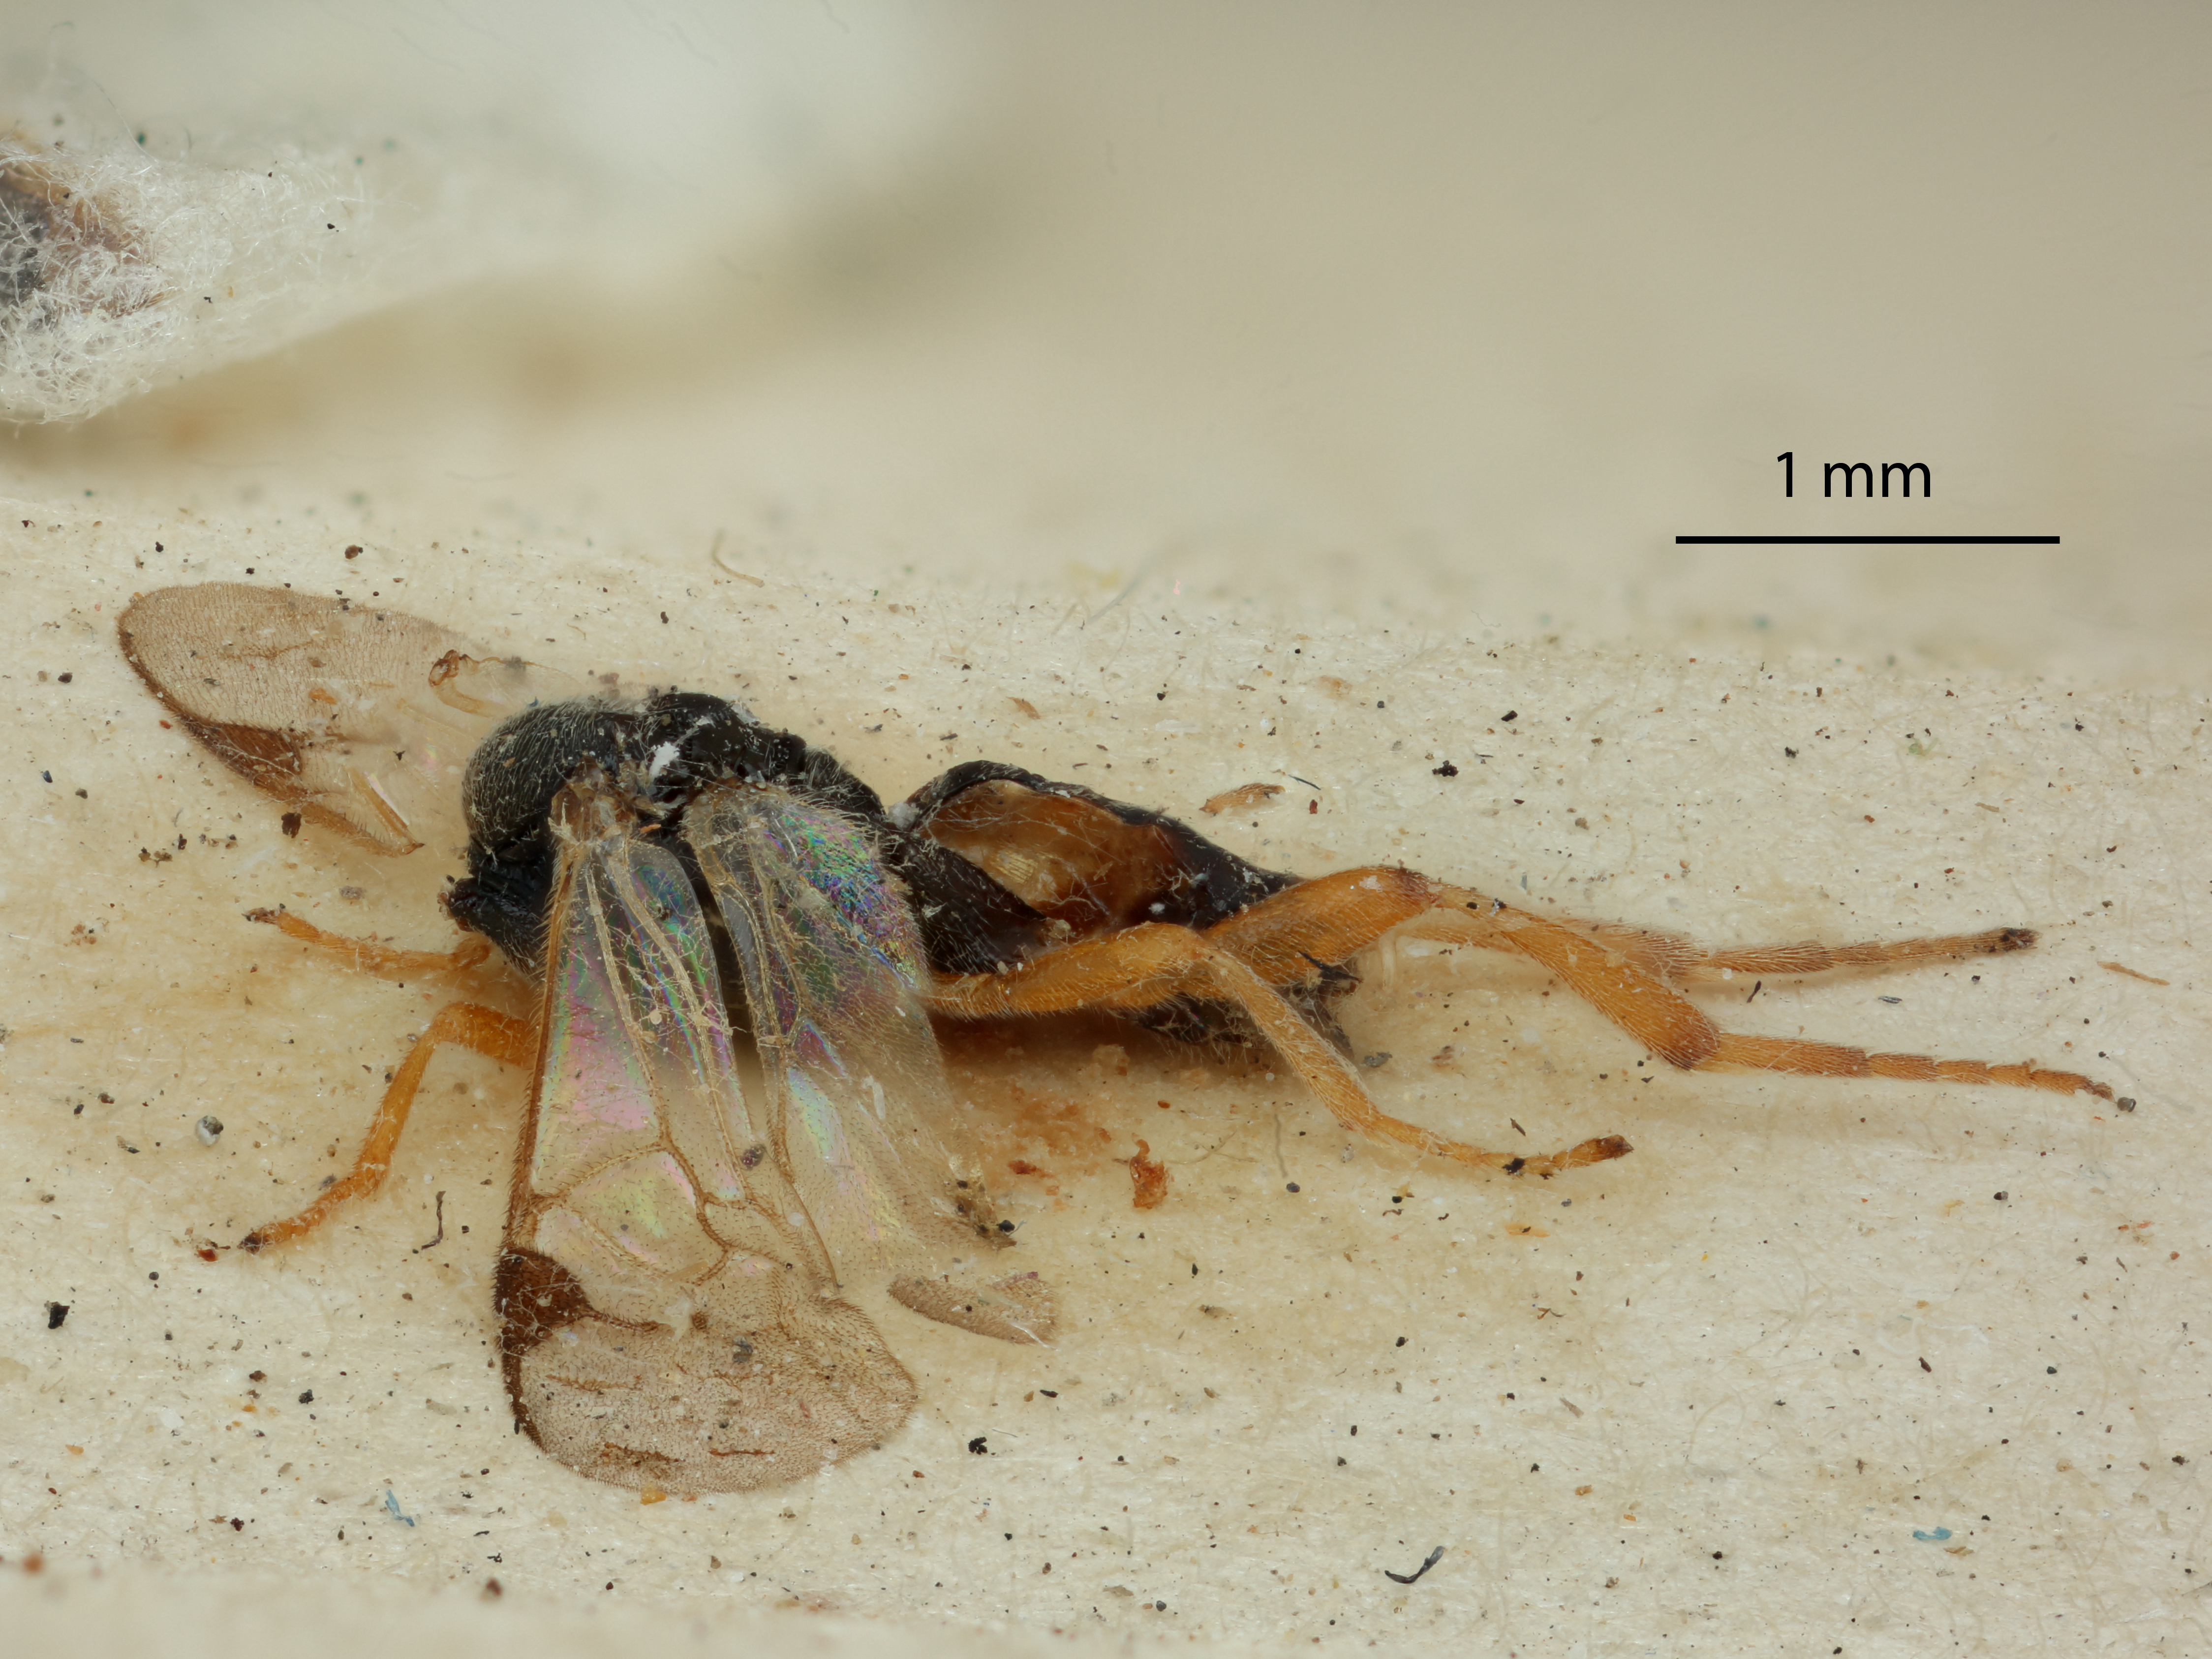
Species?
Glypapanteles nawaii
